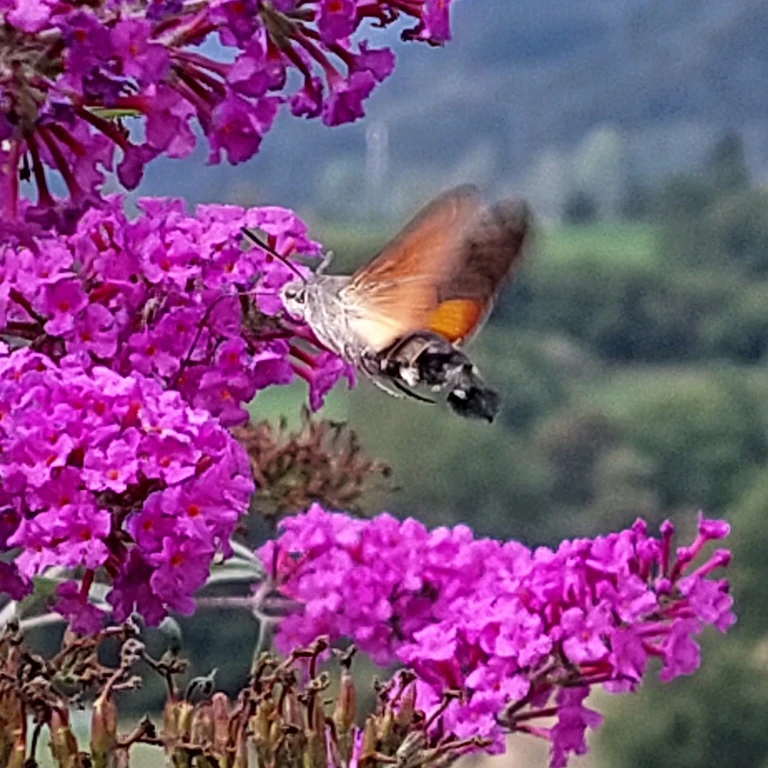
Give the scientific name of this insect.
Macroglossum stellatarum
